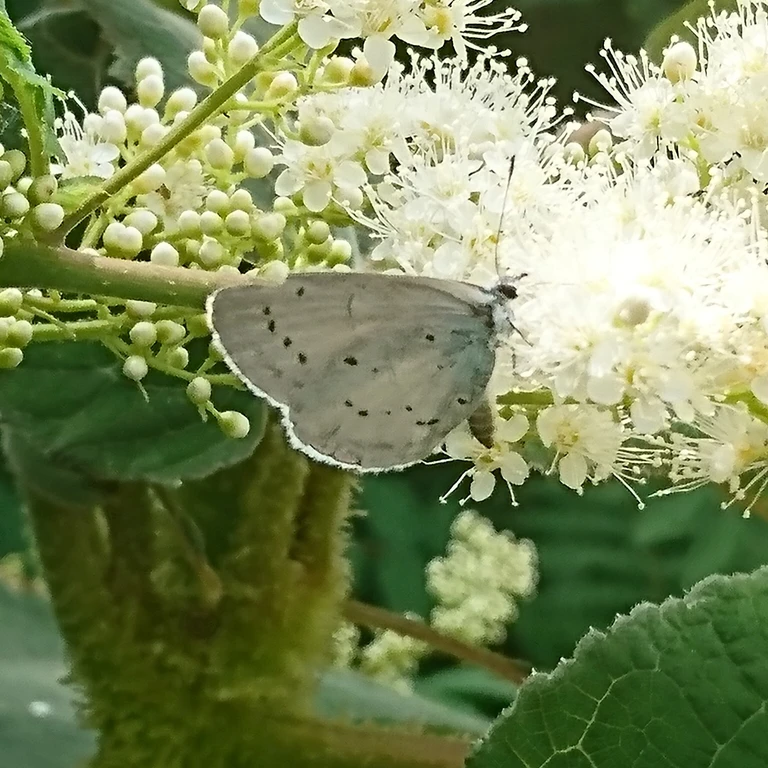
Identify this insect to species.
Celastrina argiolus
